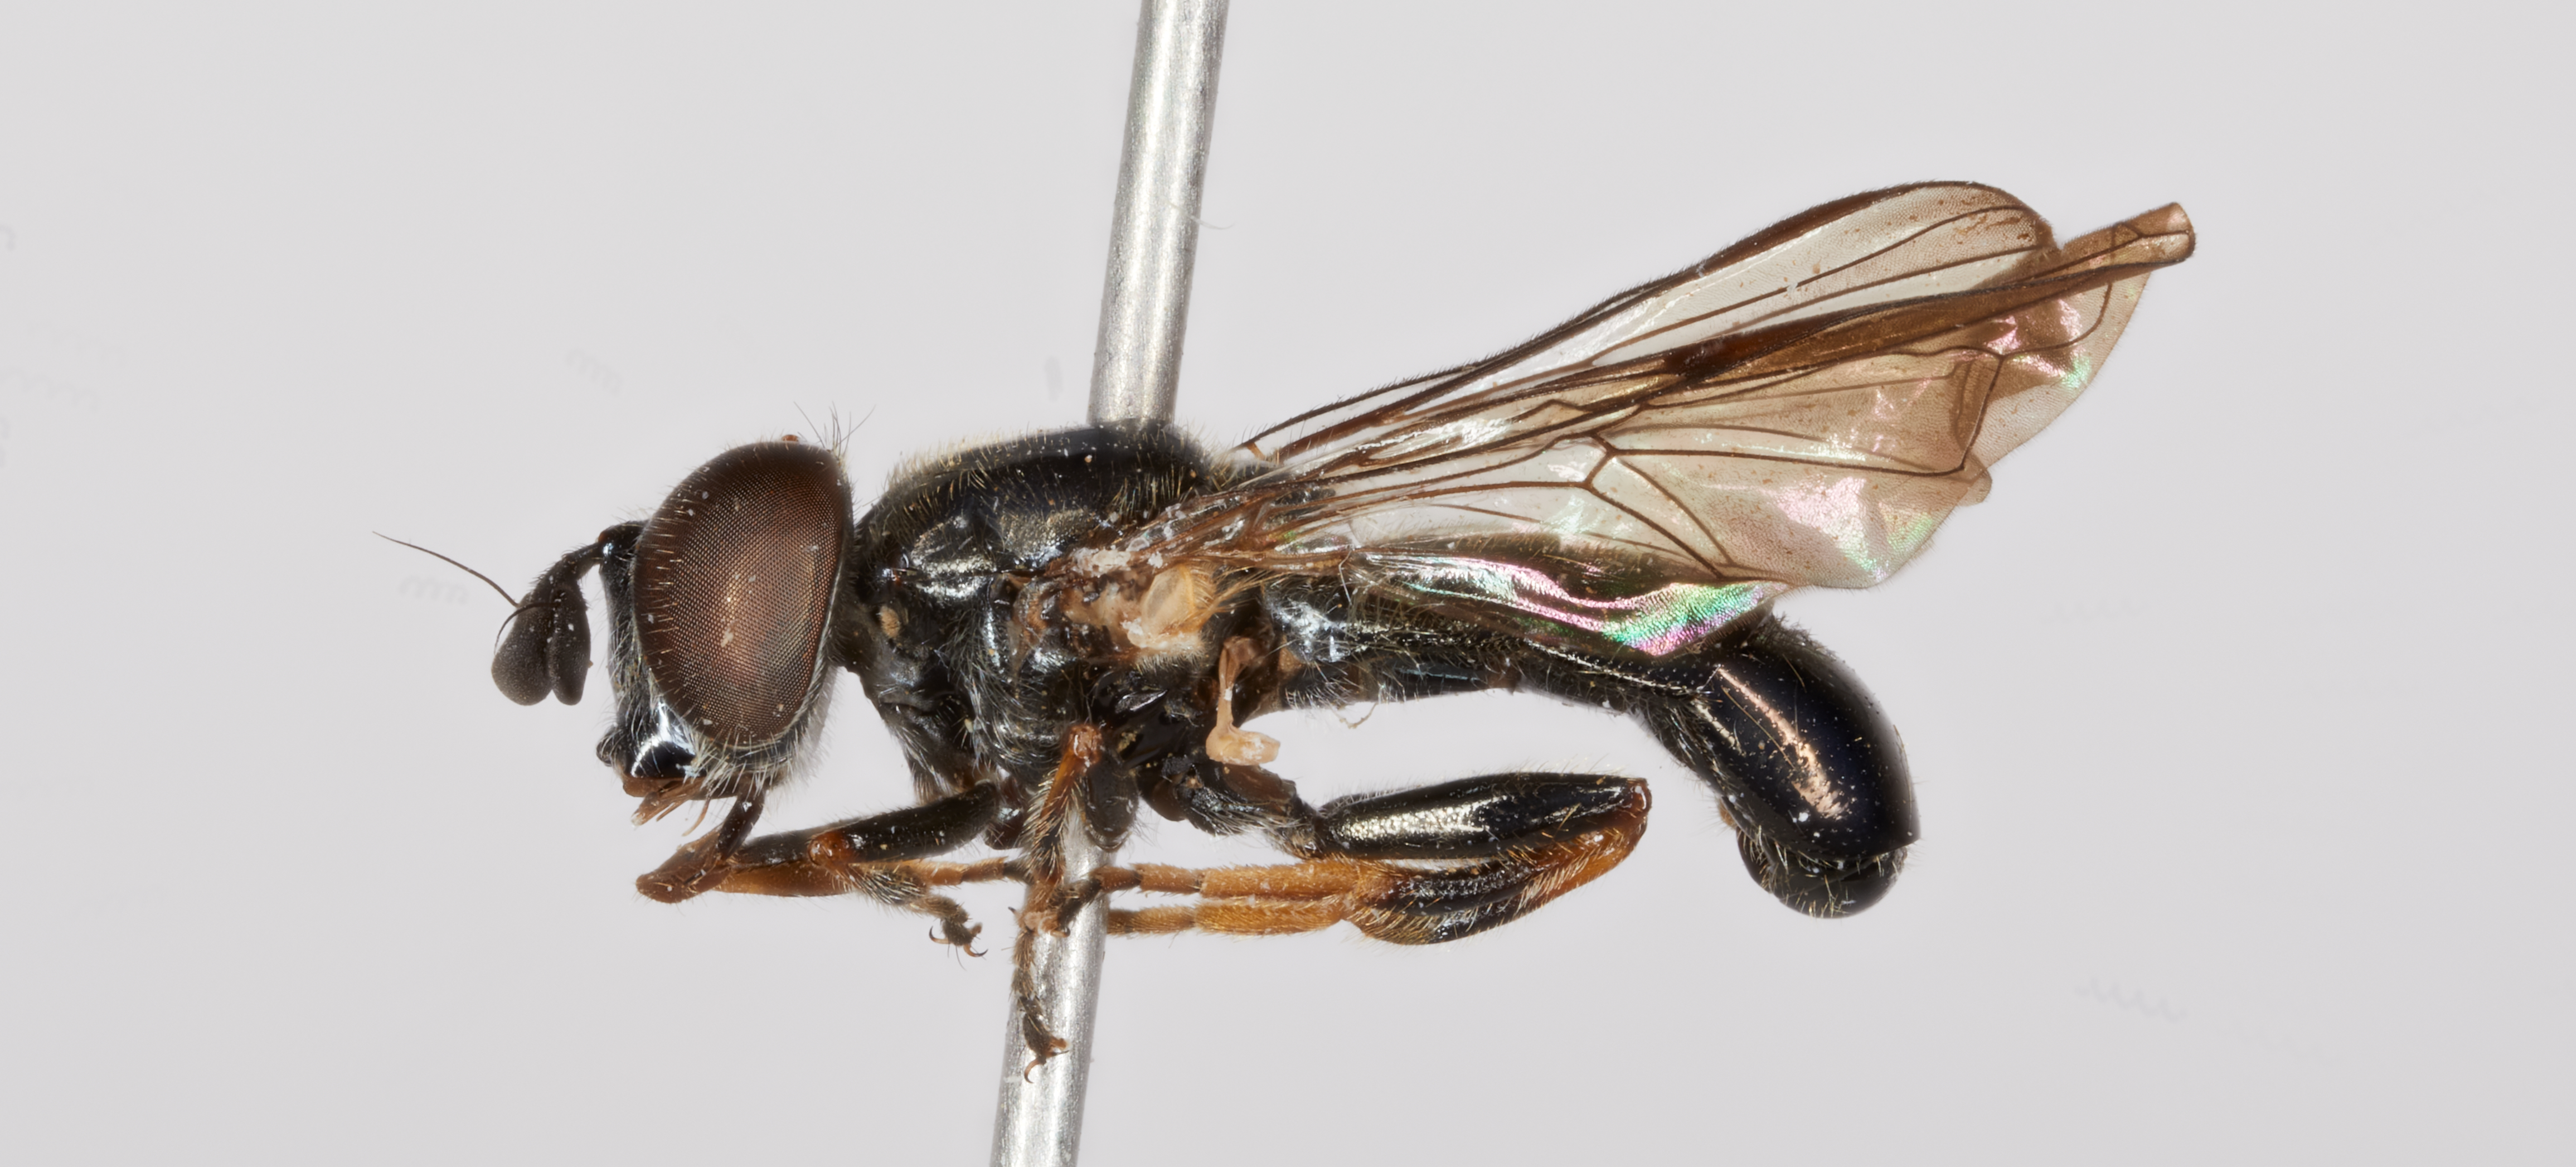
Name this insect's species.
Psilota dichoptica
